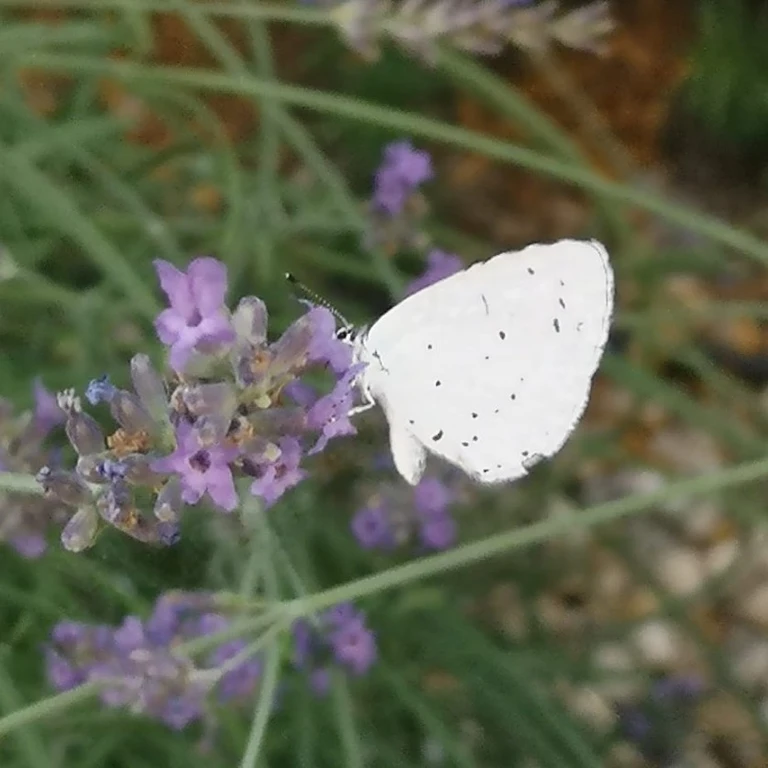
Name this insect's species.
Celastrina argiolus
